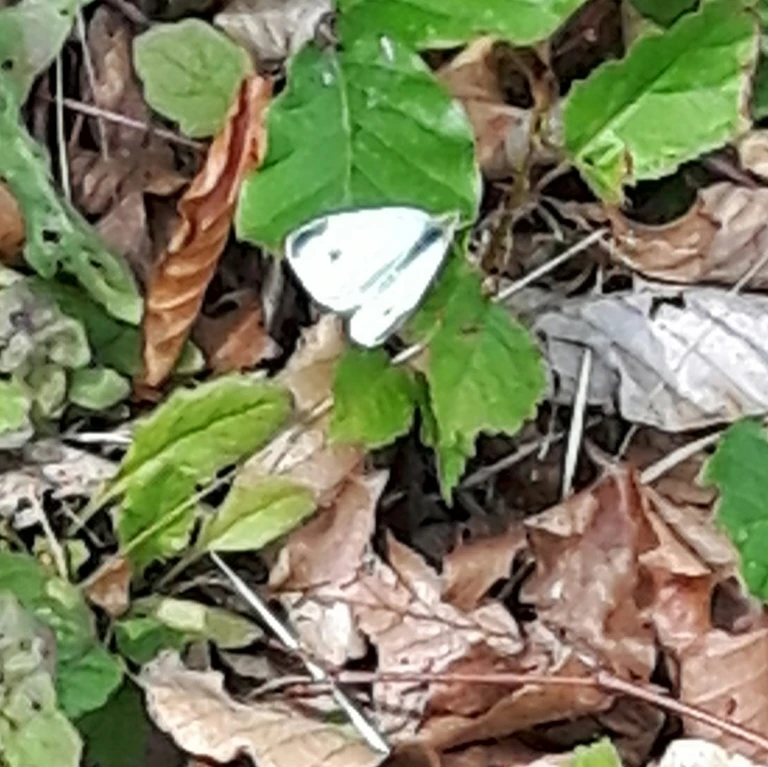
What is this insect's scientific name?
Pieris napi
